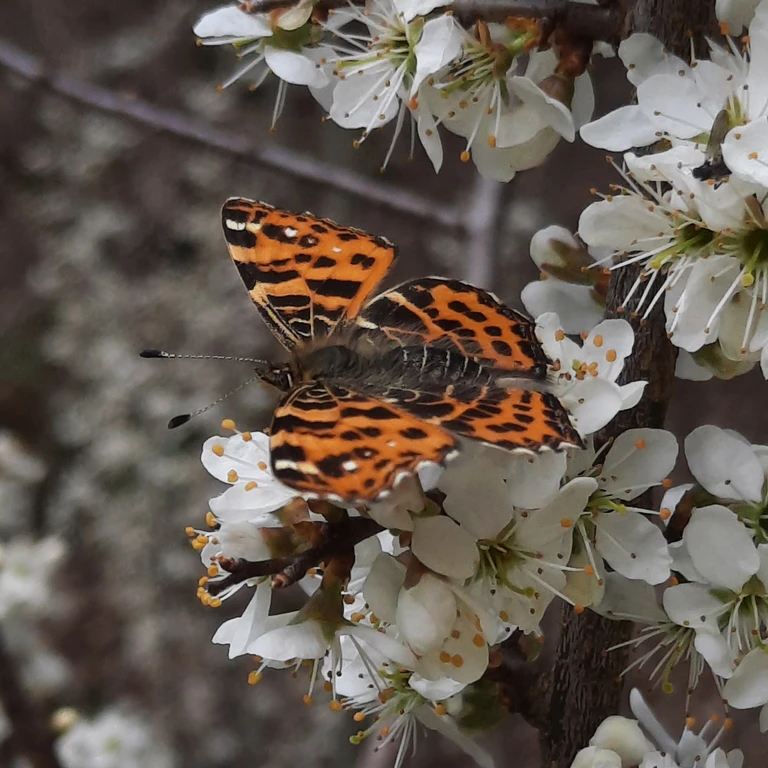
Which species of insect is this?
Araschnia levana
